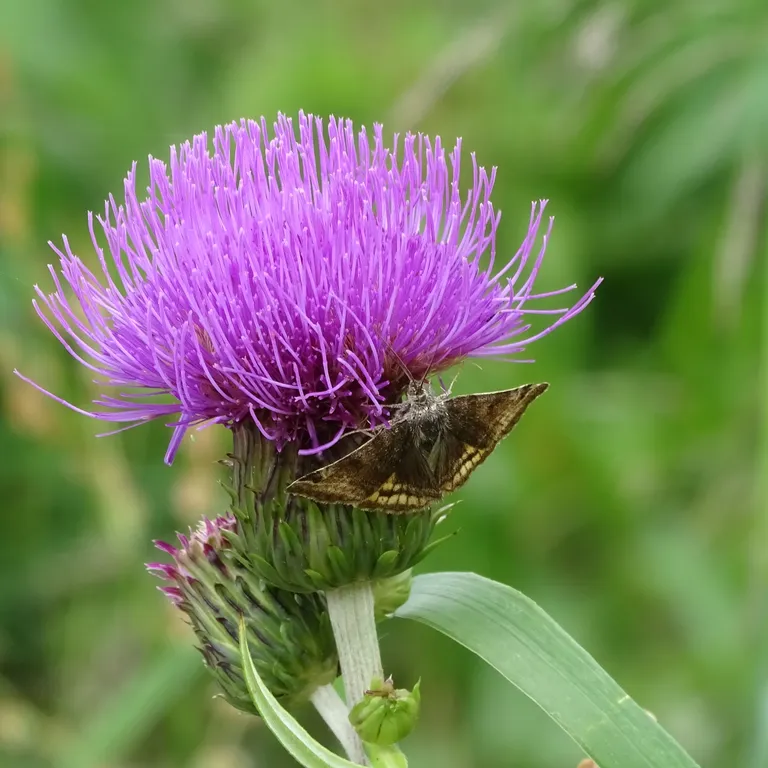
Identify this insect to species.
Euclidia glyphica
